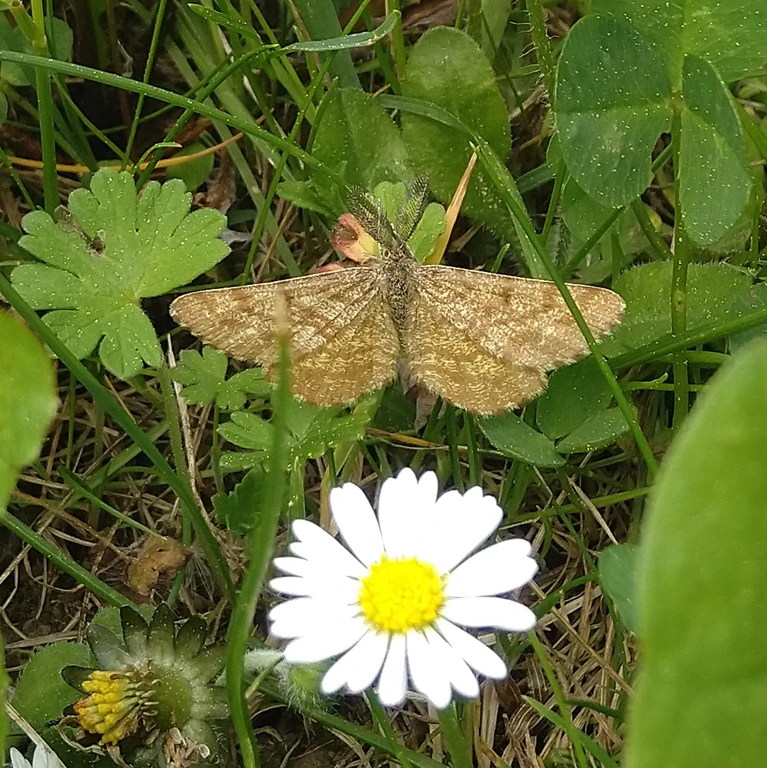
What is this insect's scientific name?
Ematurga atomaria
